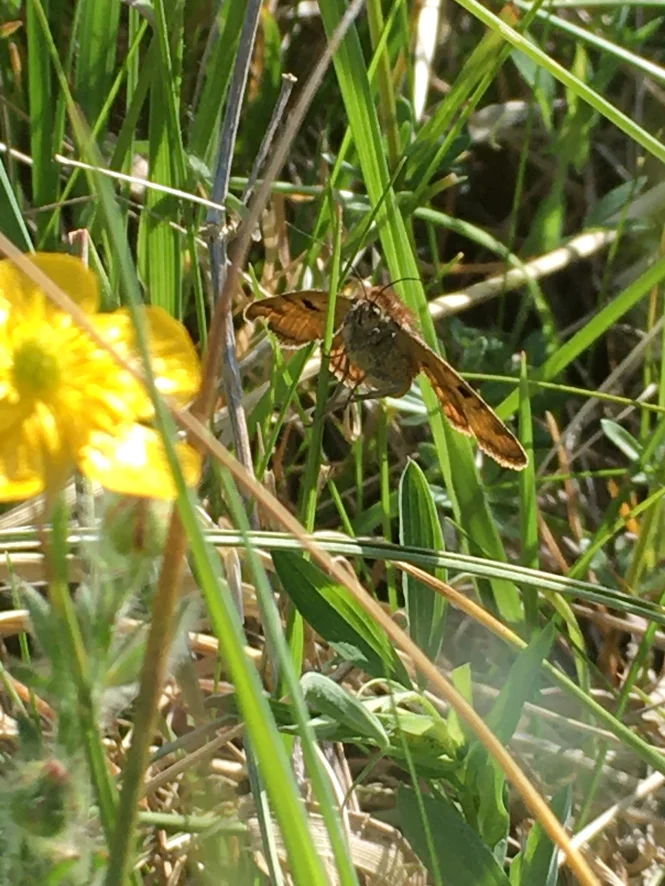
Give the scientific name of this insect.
Euclidia glyphica
